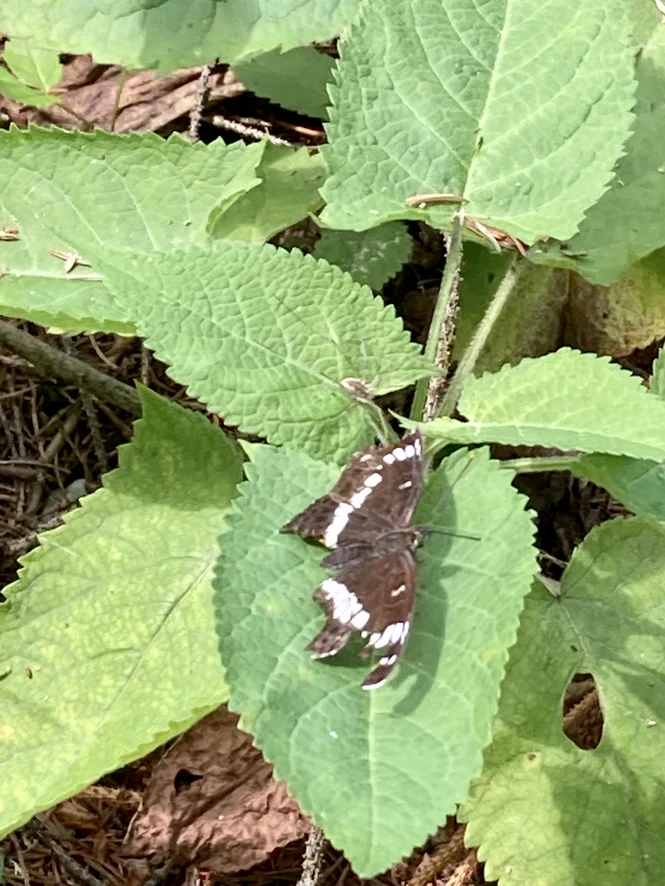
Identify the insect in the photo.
Limenitis camilla (also Ladoga camilla)
